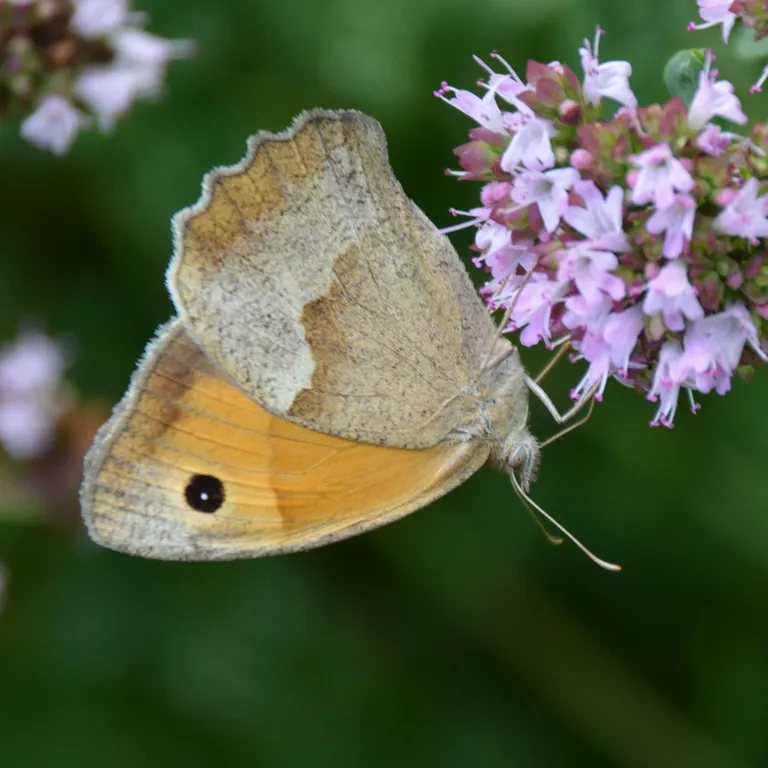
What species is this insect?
Maniola jurtina
